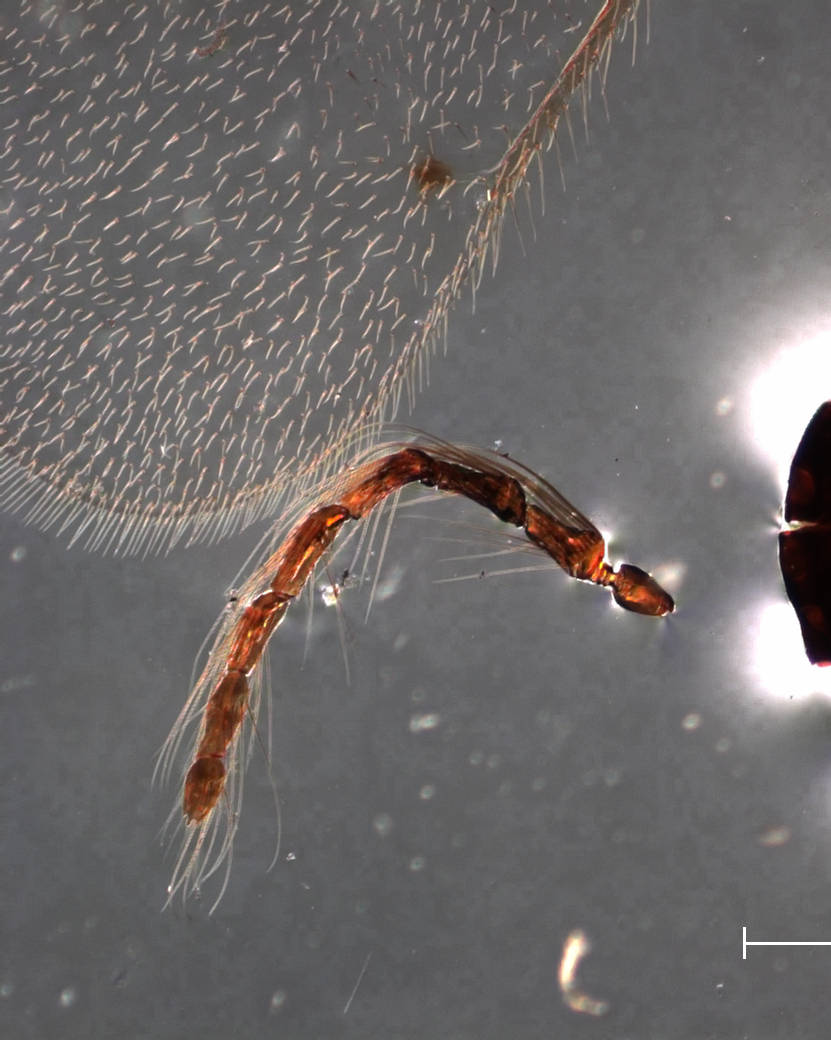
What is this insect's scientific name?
Tetrastichus quadriseta
